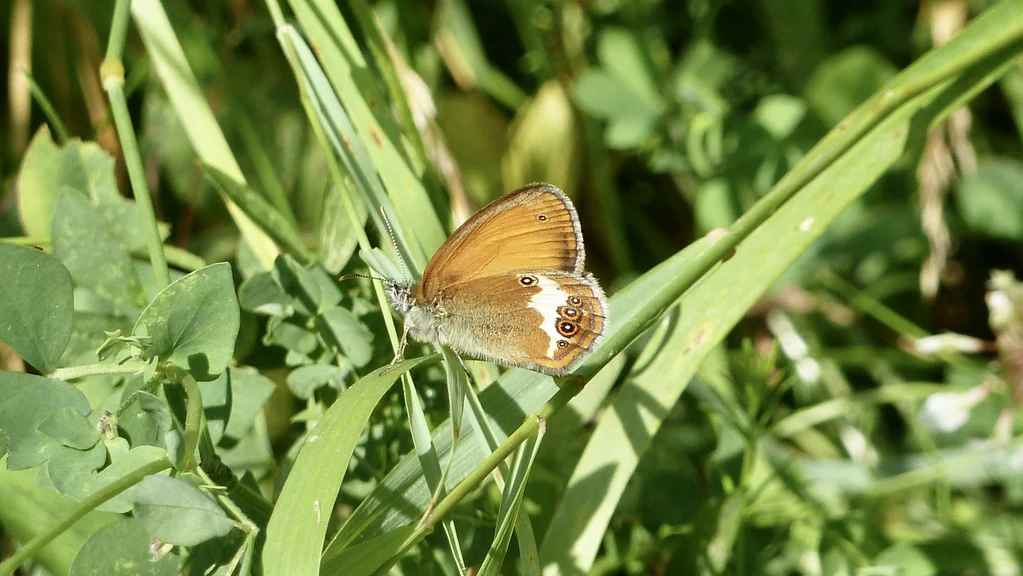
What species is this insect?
Coenonympha arcania
